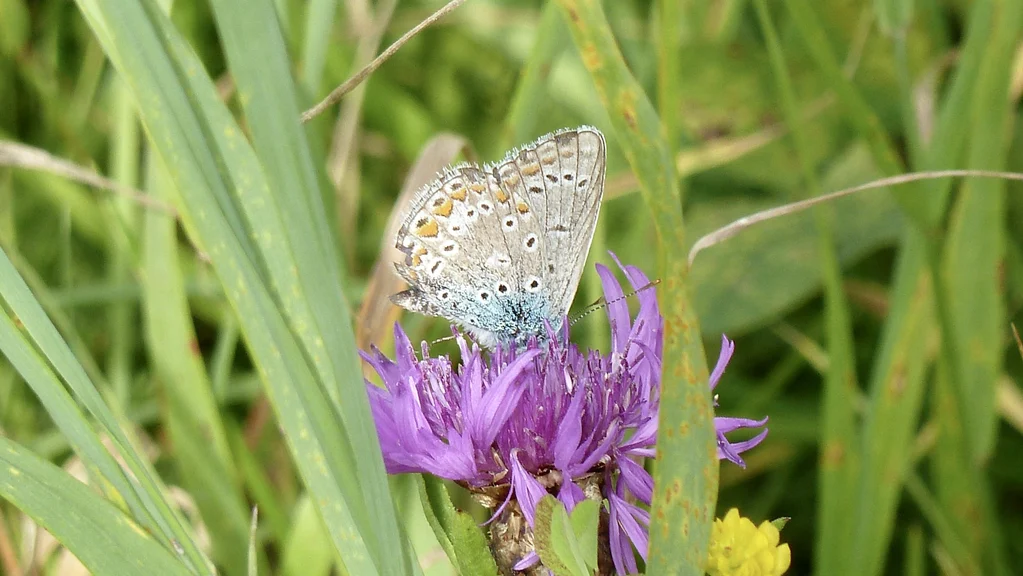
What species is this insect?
Polyommatus icarus
